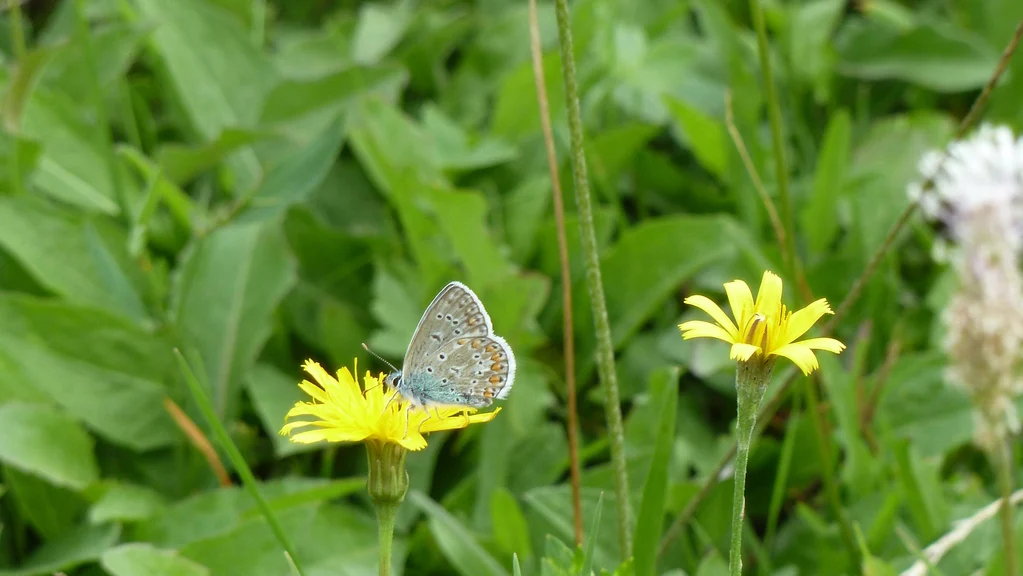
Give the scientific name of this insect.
Polyommatus icarus
